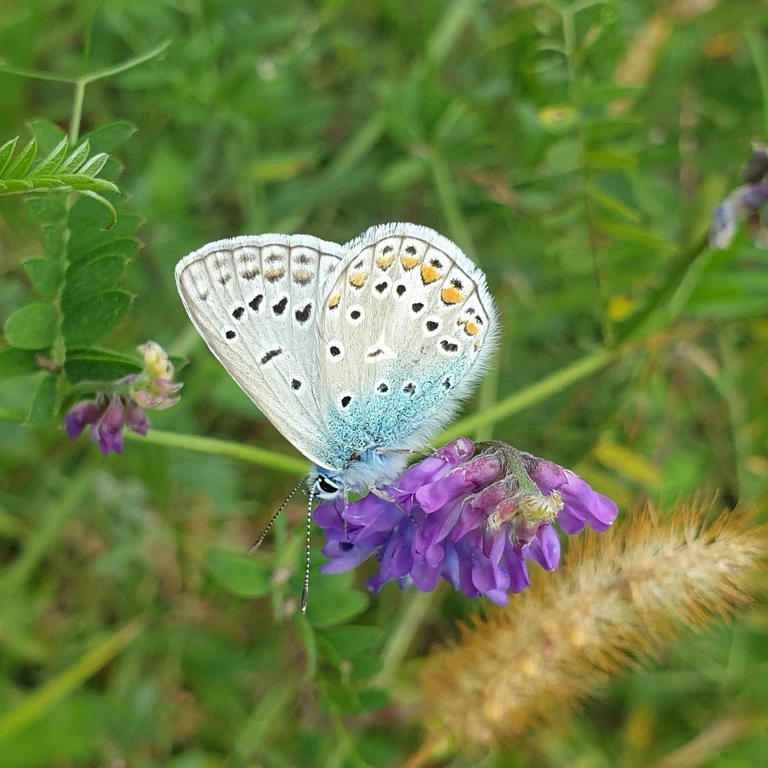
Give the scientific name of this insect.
Polyommatus icarus
